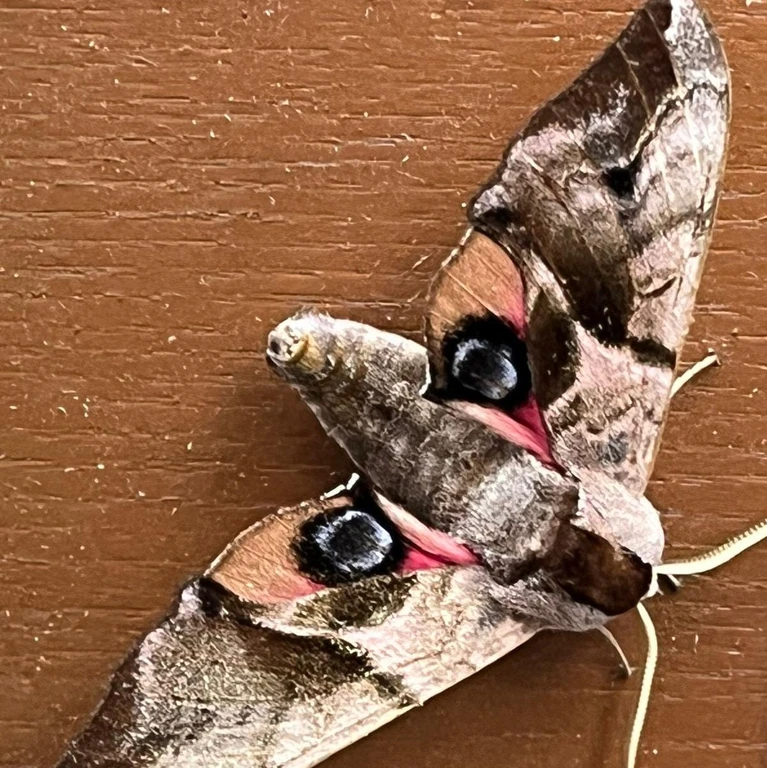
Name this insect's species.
Smerinthus ocellata
